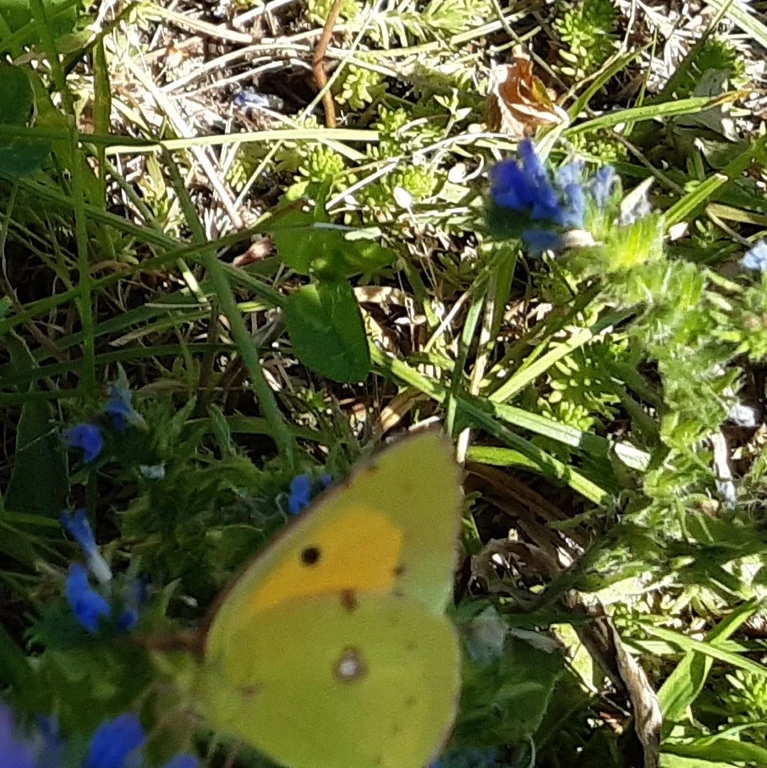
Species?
Colias croceus
